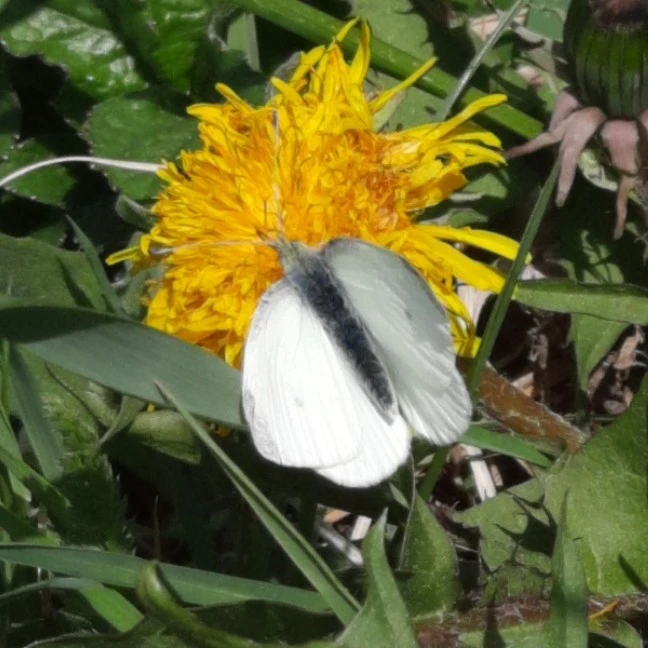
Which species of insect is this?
Pieris rapae
